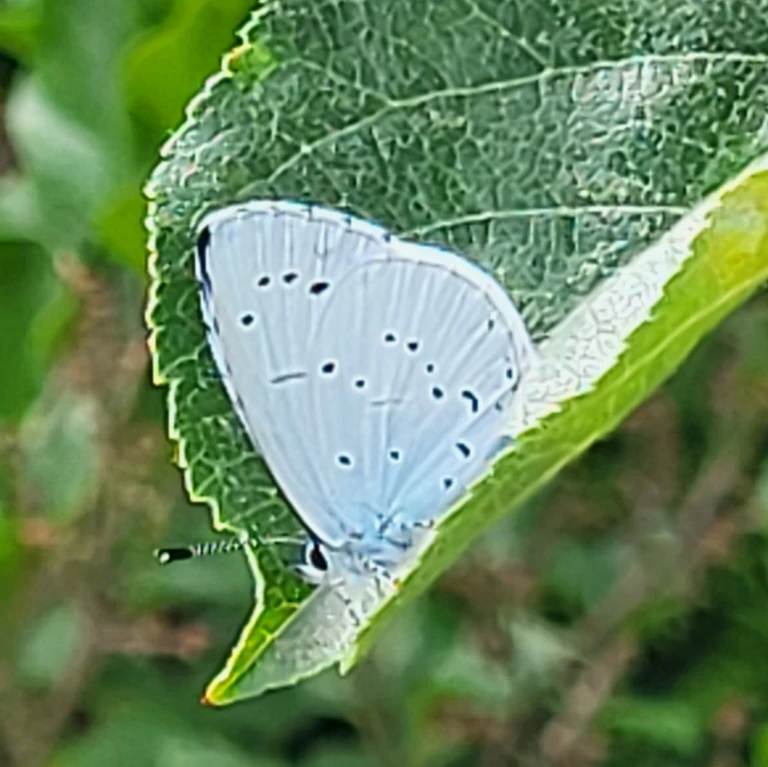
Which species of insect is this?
Celastrina argiolus
